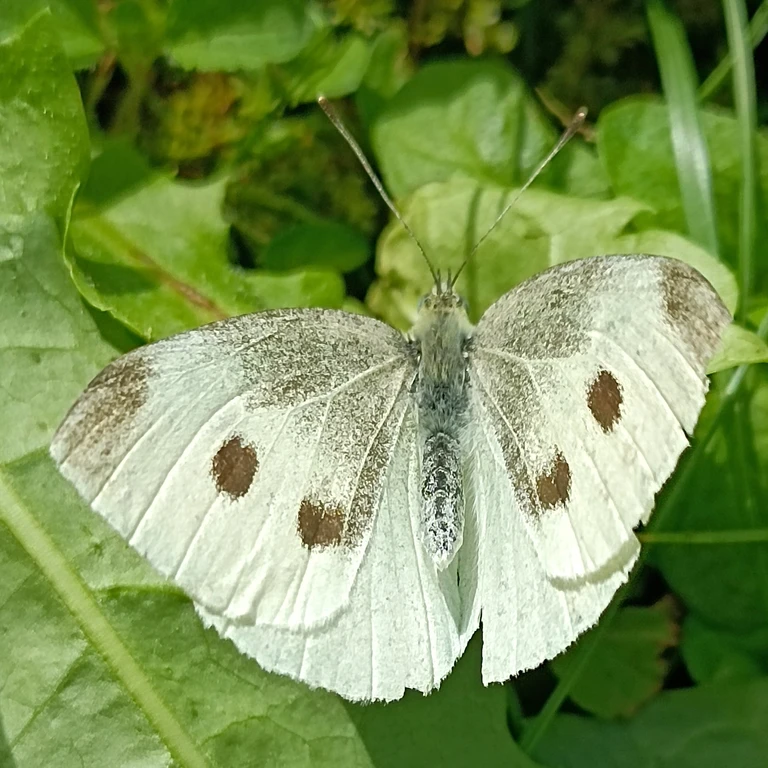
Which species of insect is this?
Pieris rapae
